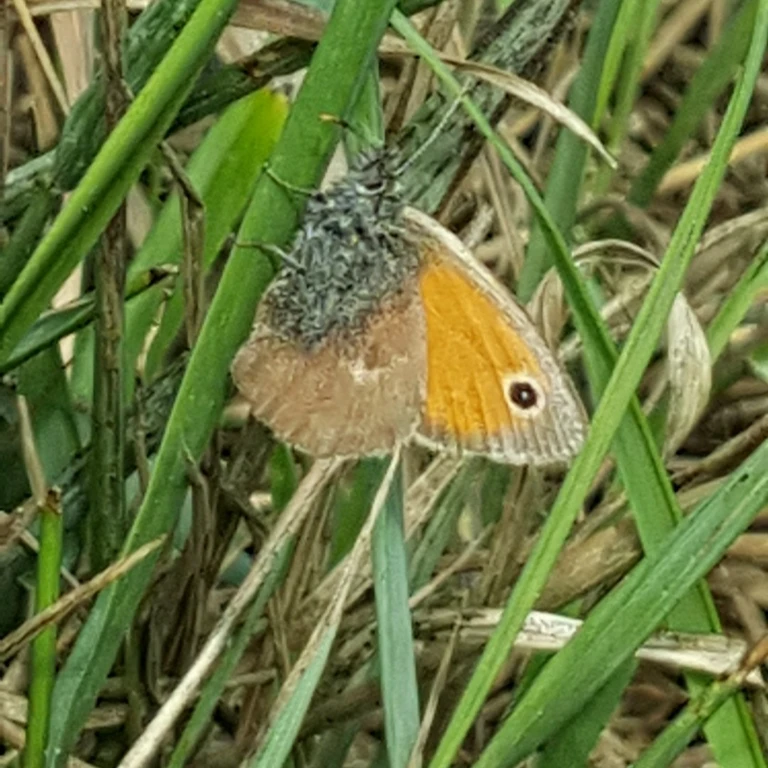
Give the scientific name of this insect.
Coenonympha pamphilus
